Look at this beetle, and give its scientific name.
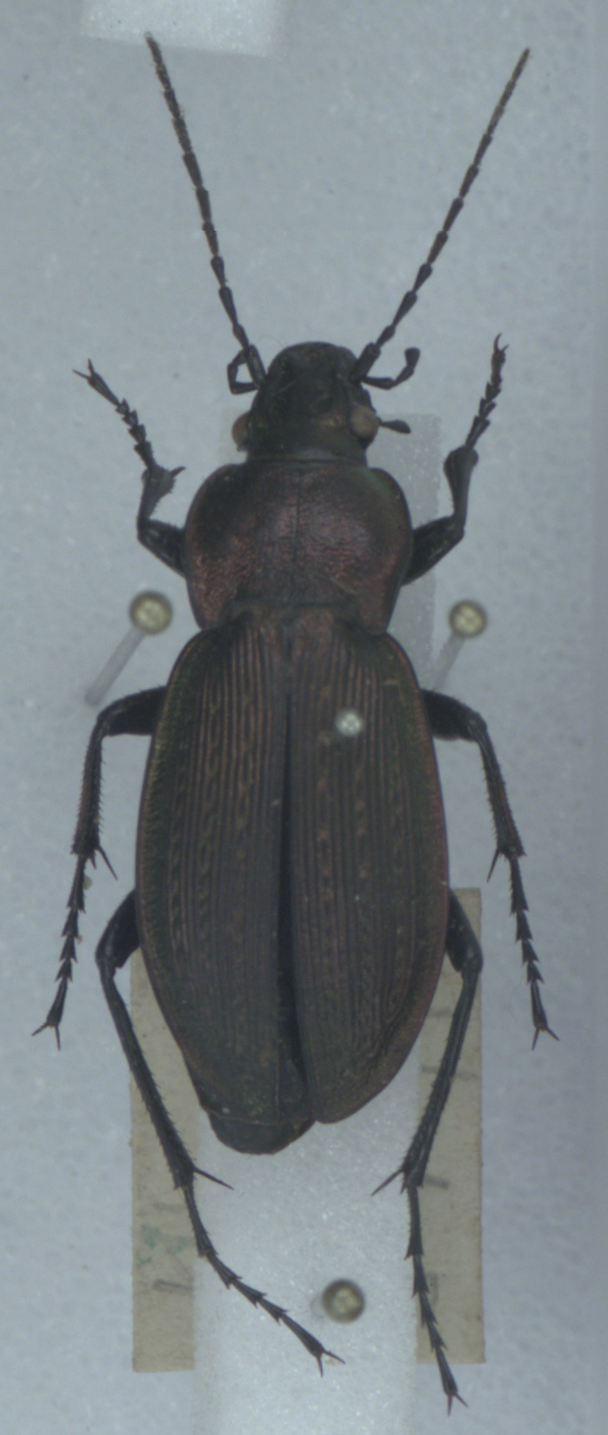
Carabus monilis
